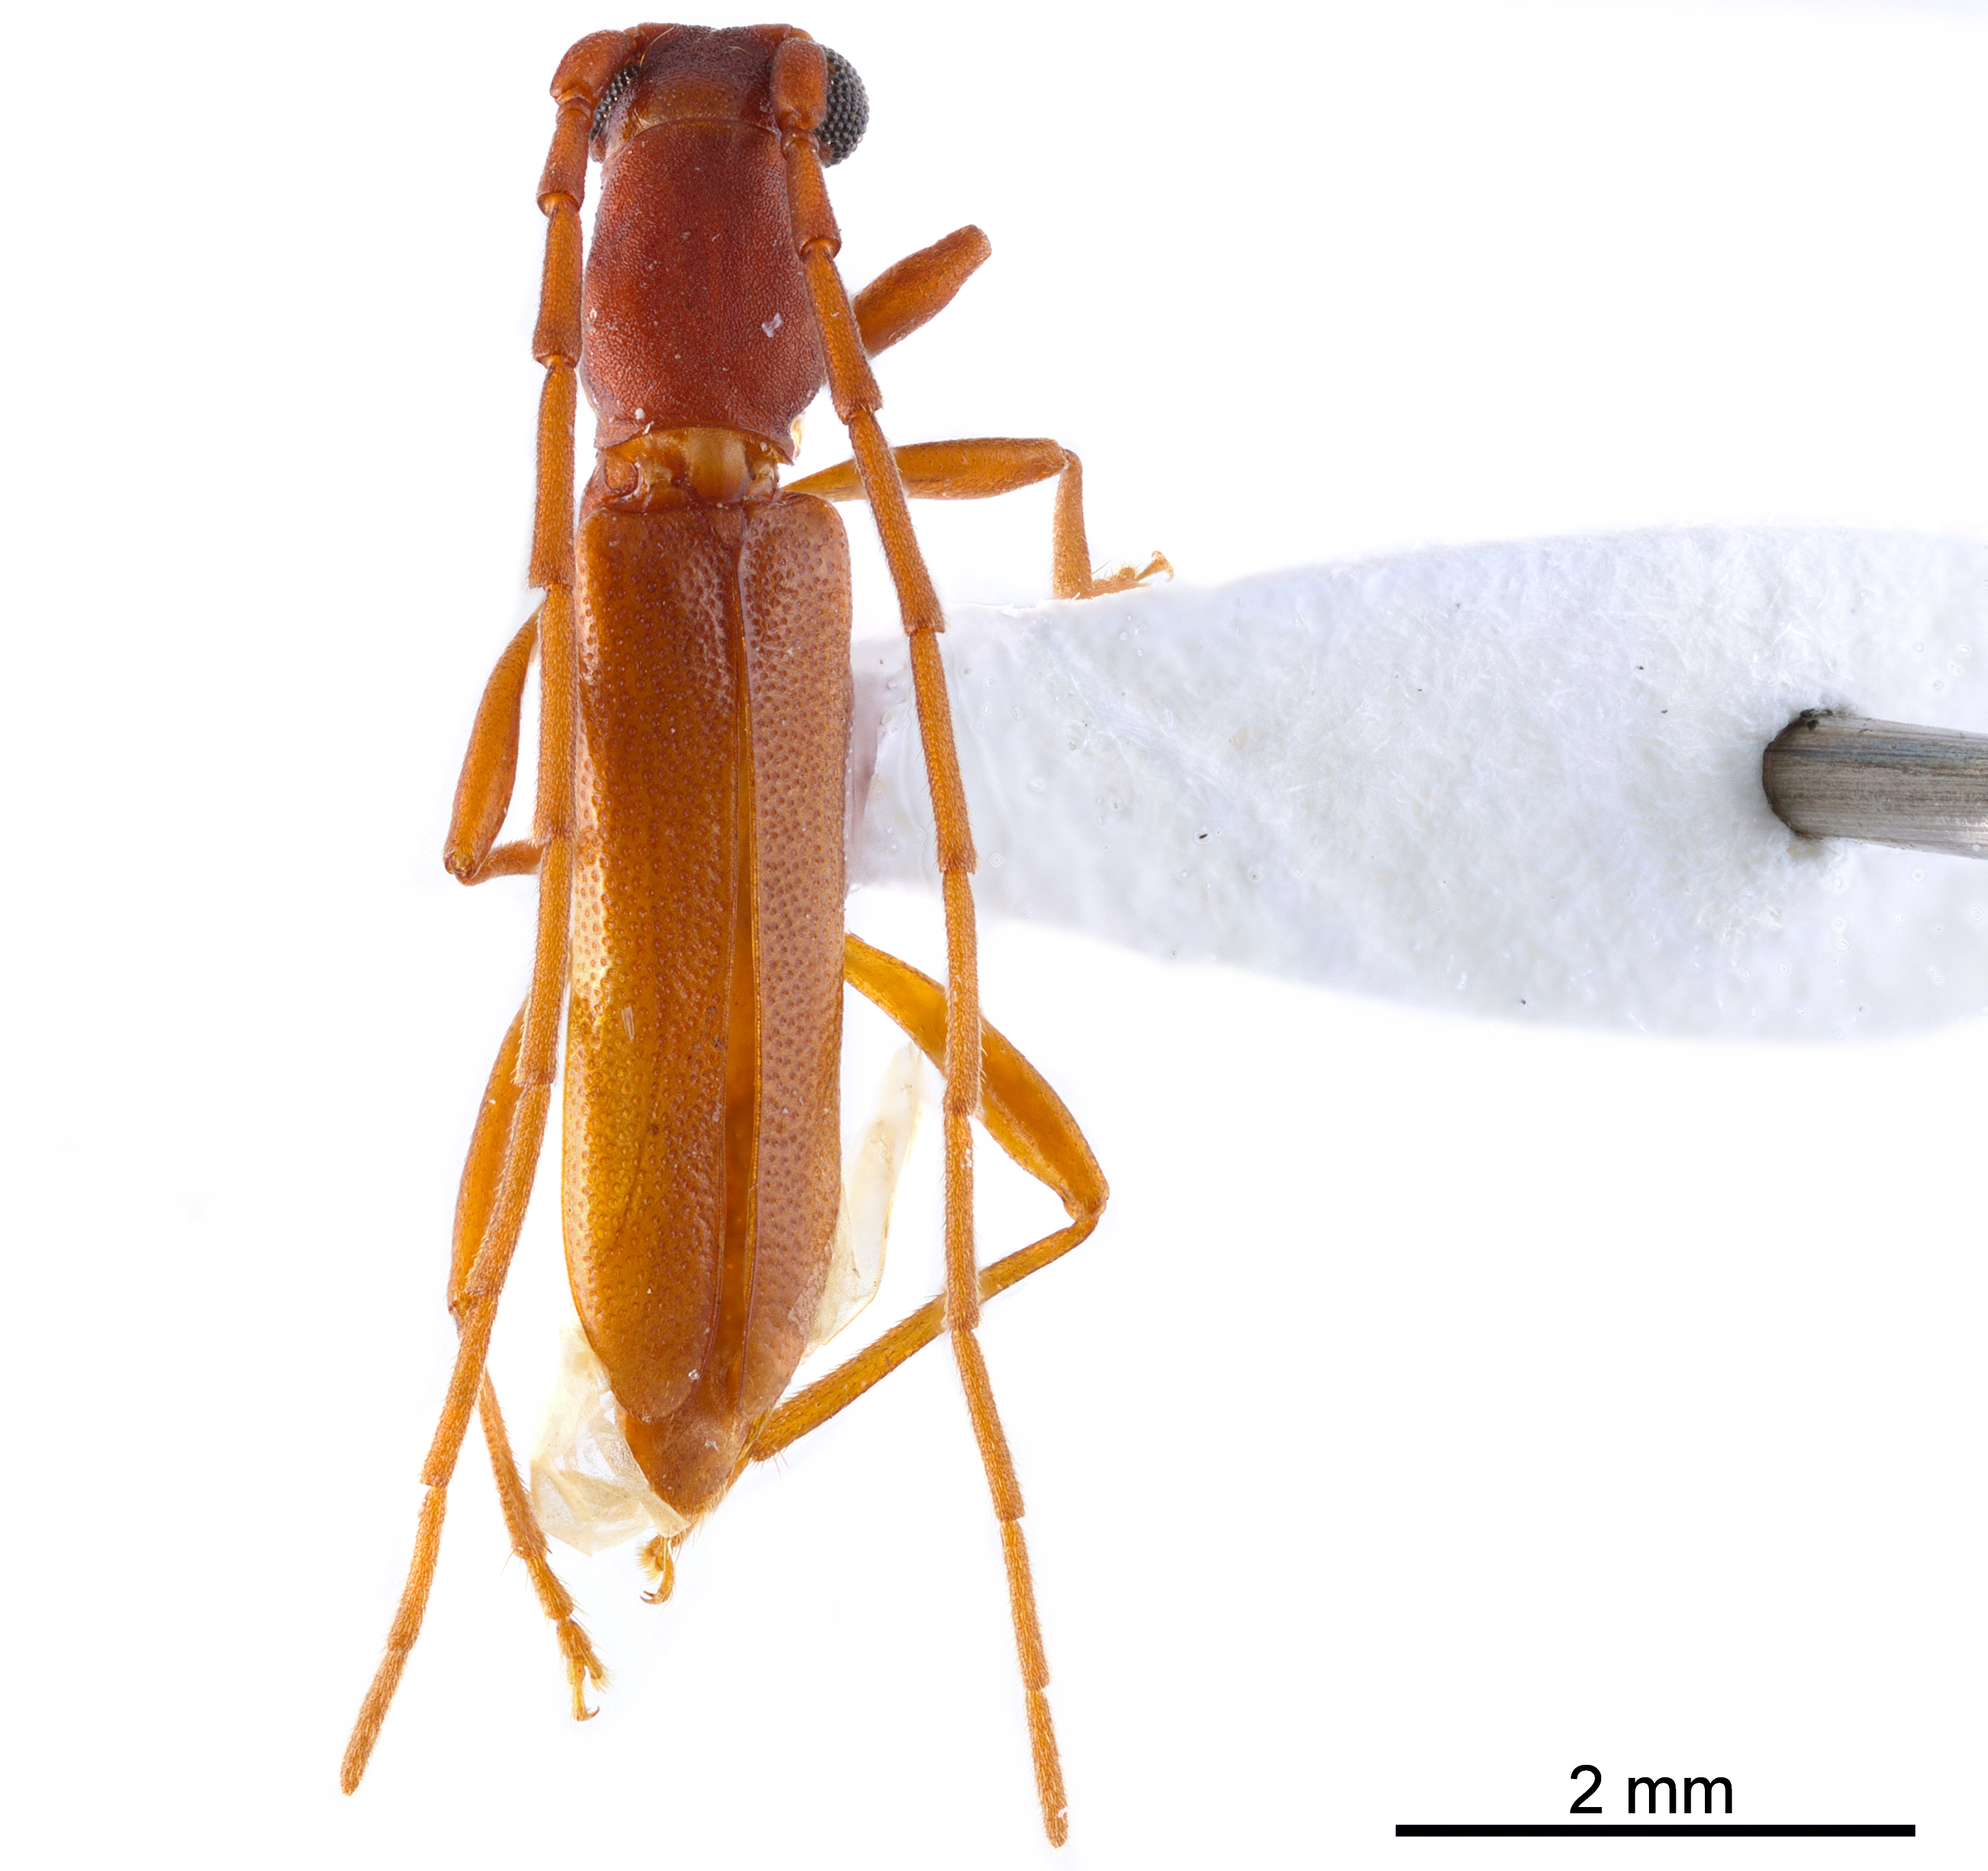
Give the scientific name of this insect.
Caribbomerus attenuatus
